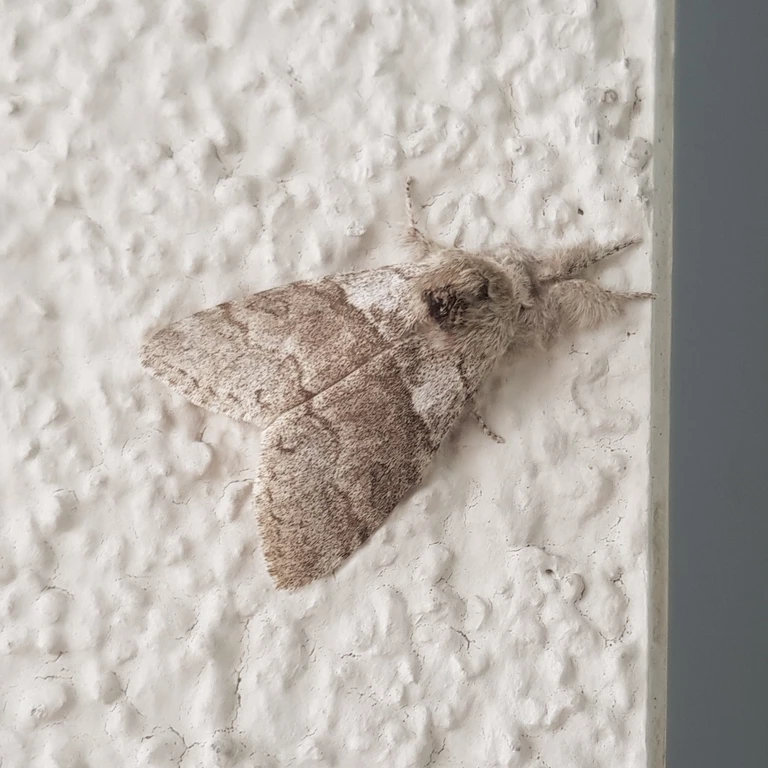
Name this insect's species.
Calliteara pudibunda
